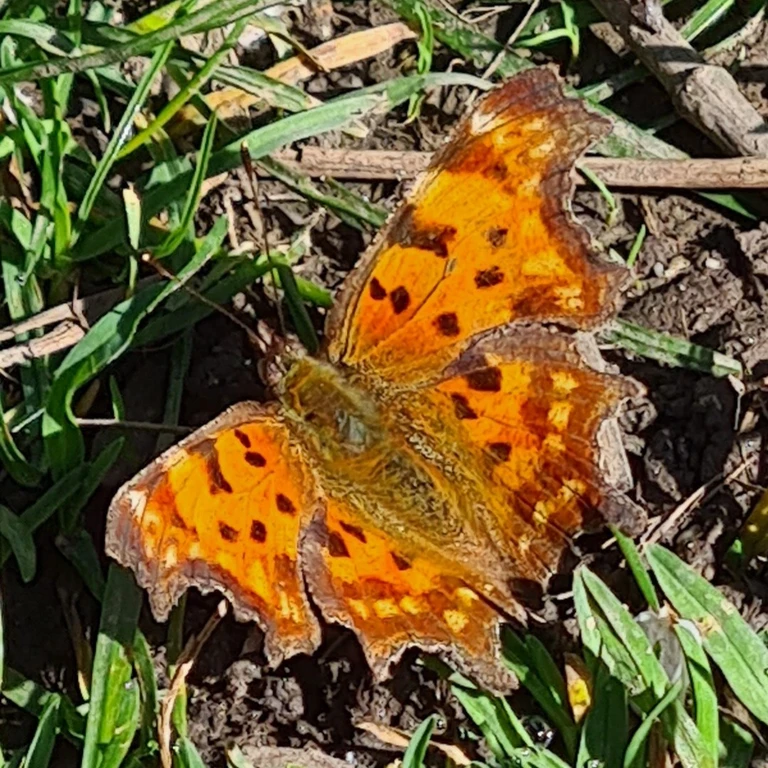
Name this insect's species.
Polygonia c-album
